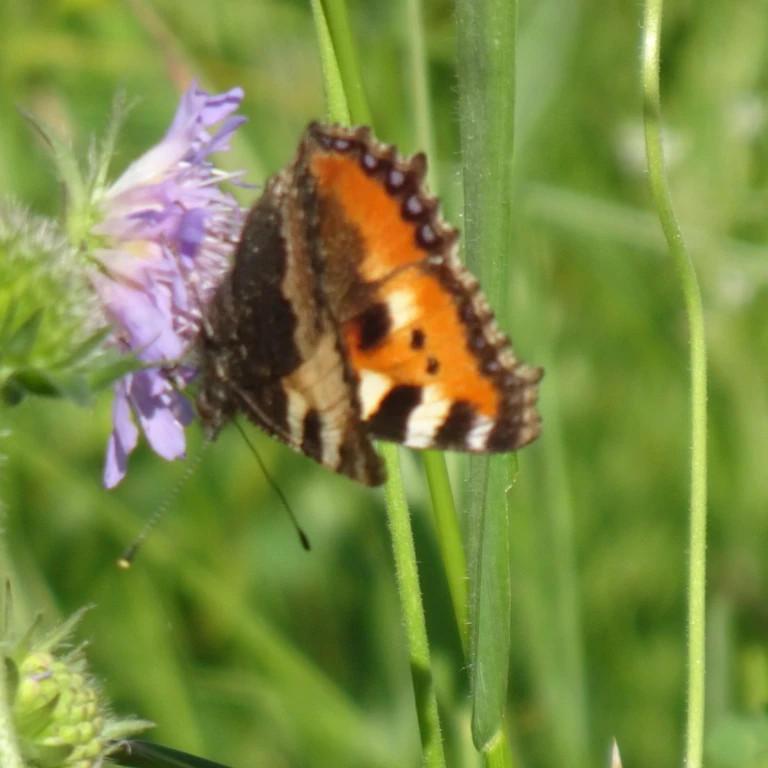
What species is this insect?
Aglais urticae
